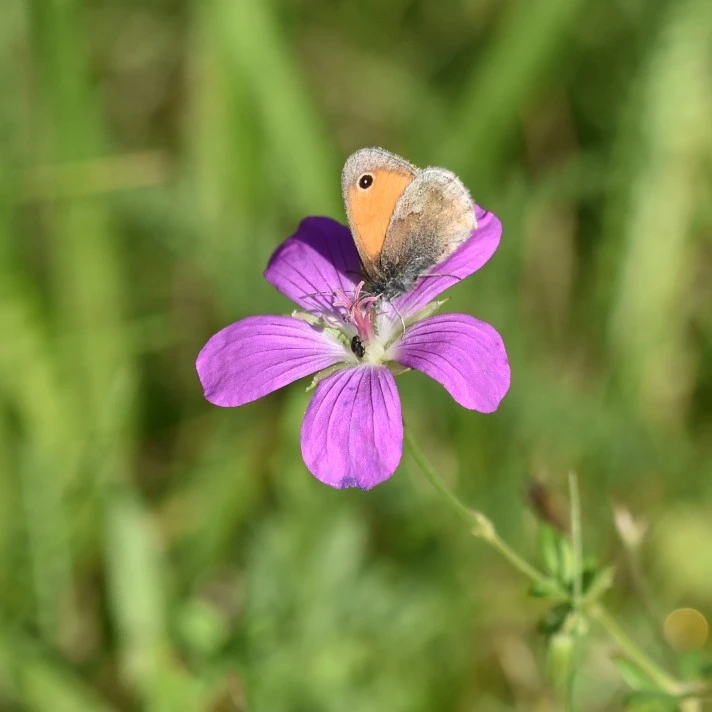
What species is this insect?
Coenonympha pamphilus
